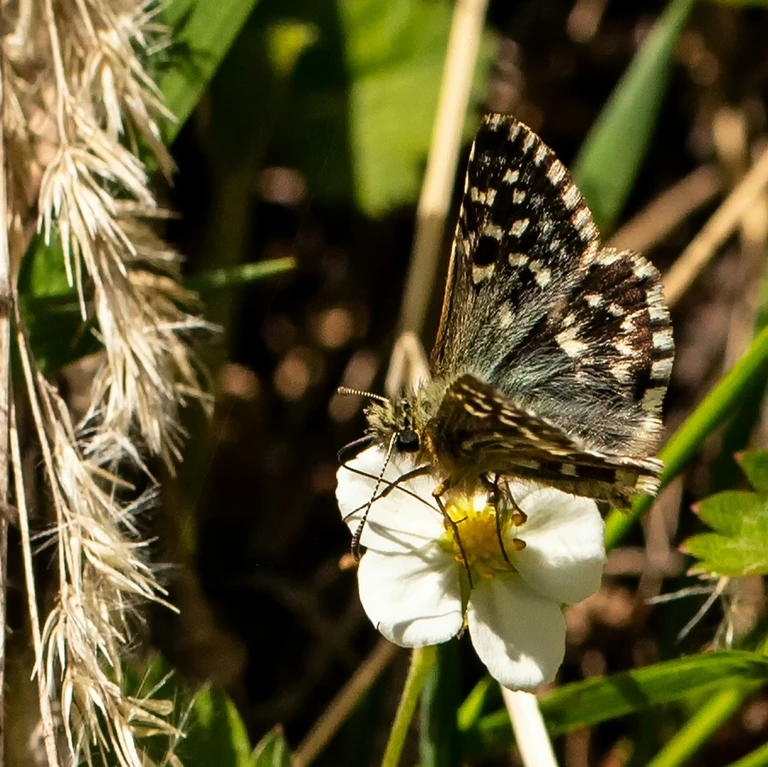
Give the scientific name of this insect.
Pyrgus malvae
